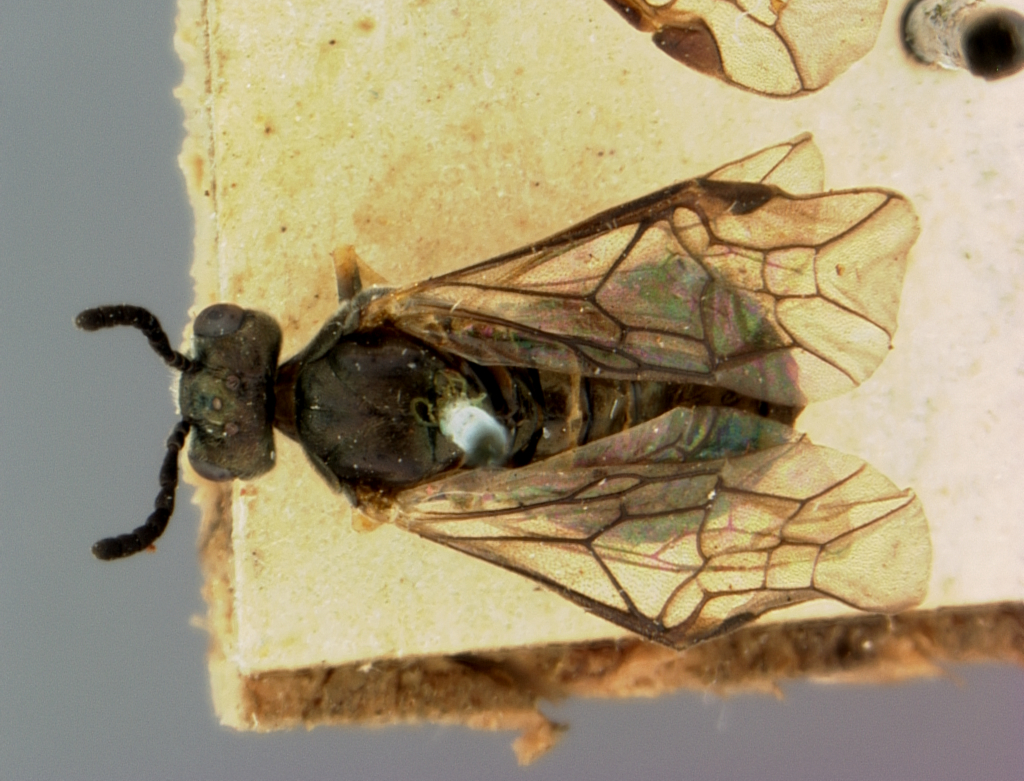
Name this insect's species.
Clarissa anomocera
